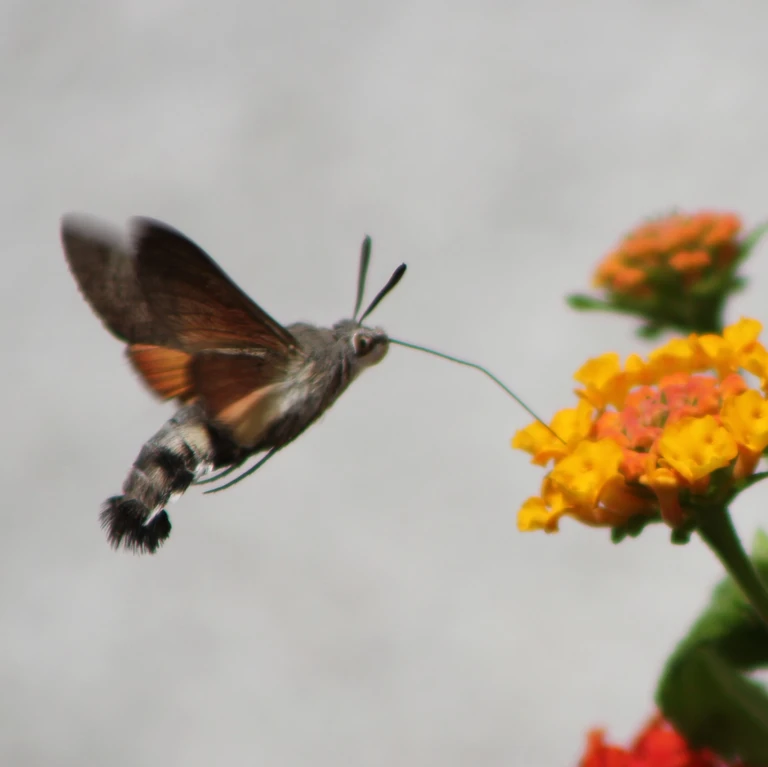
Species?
Macroglossum stellatarum
